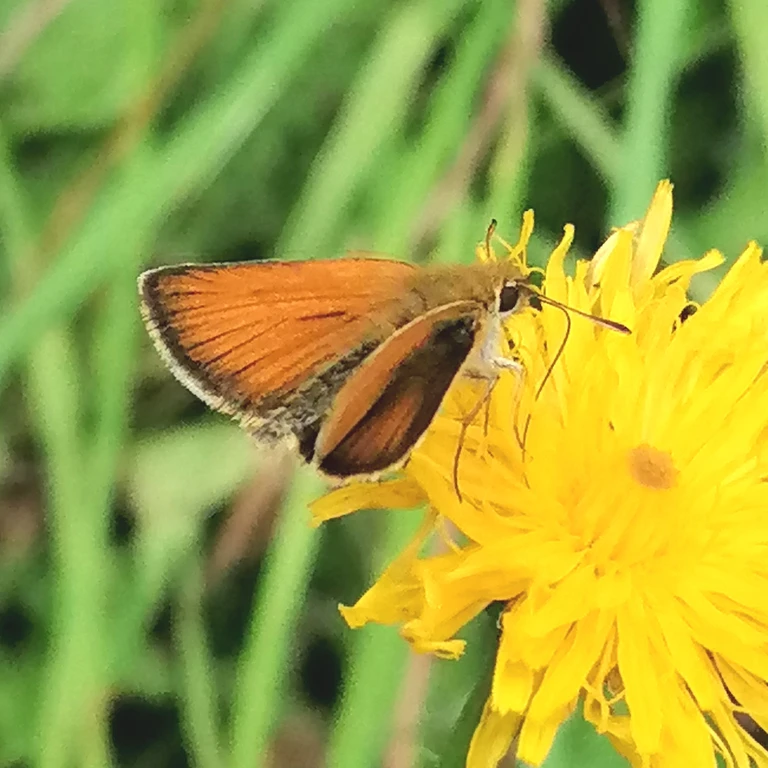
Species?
Thymelicus lineola
